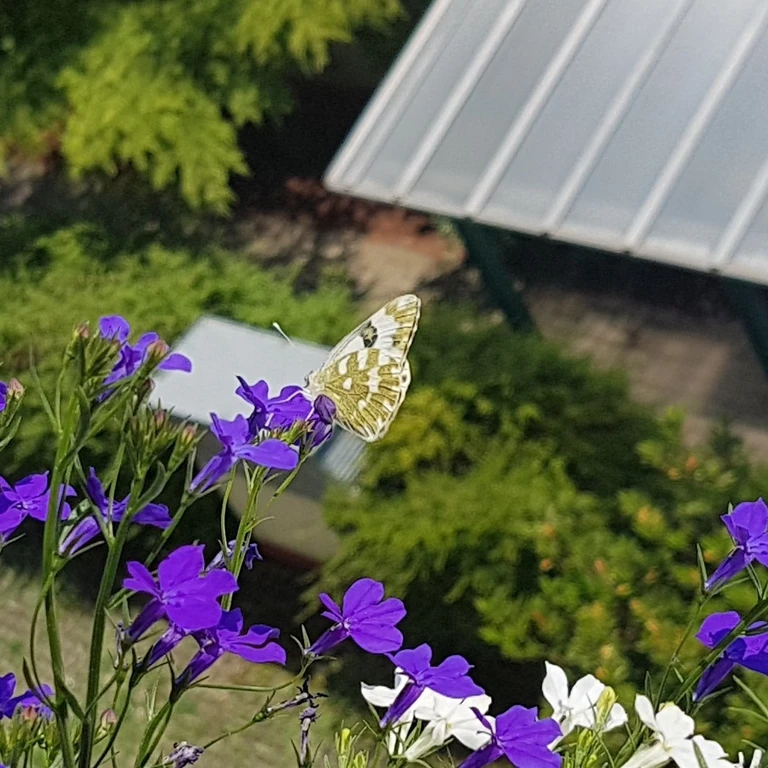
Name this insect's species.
Pontia edusa
